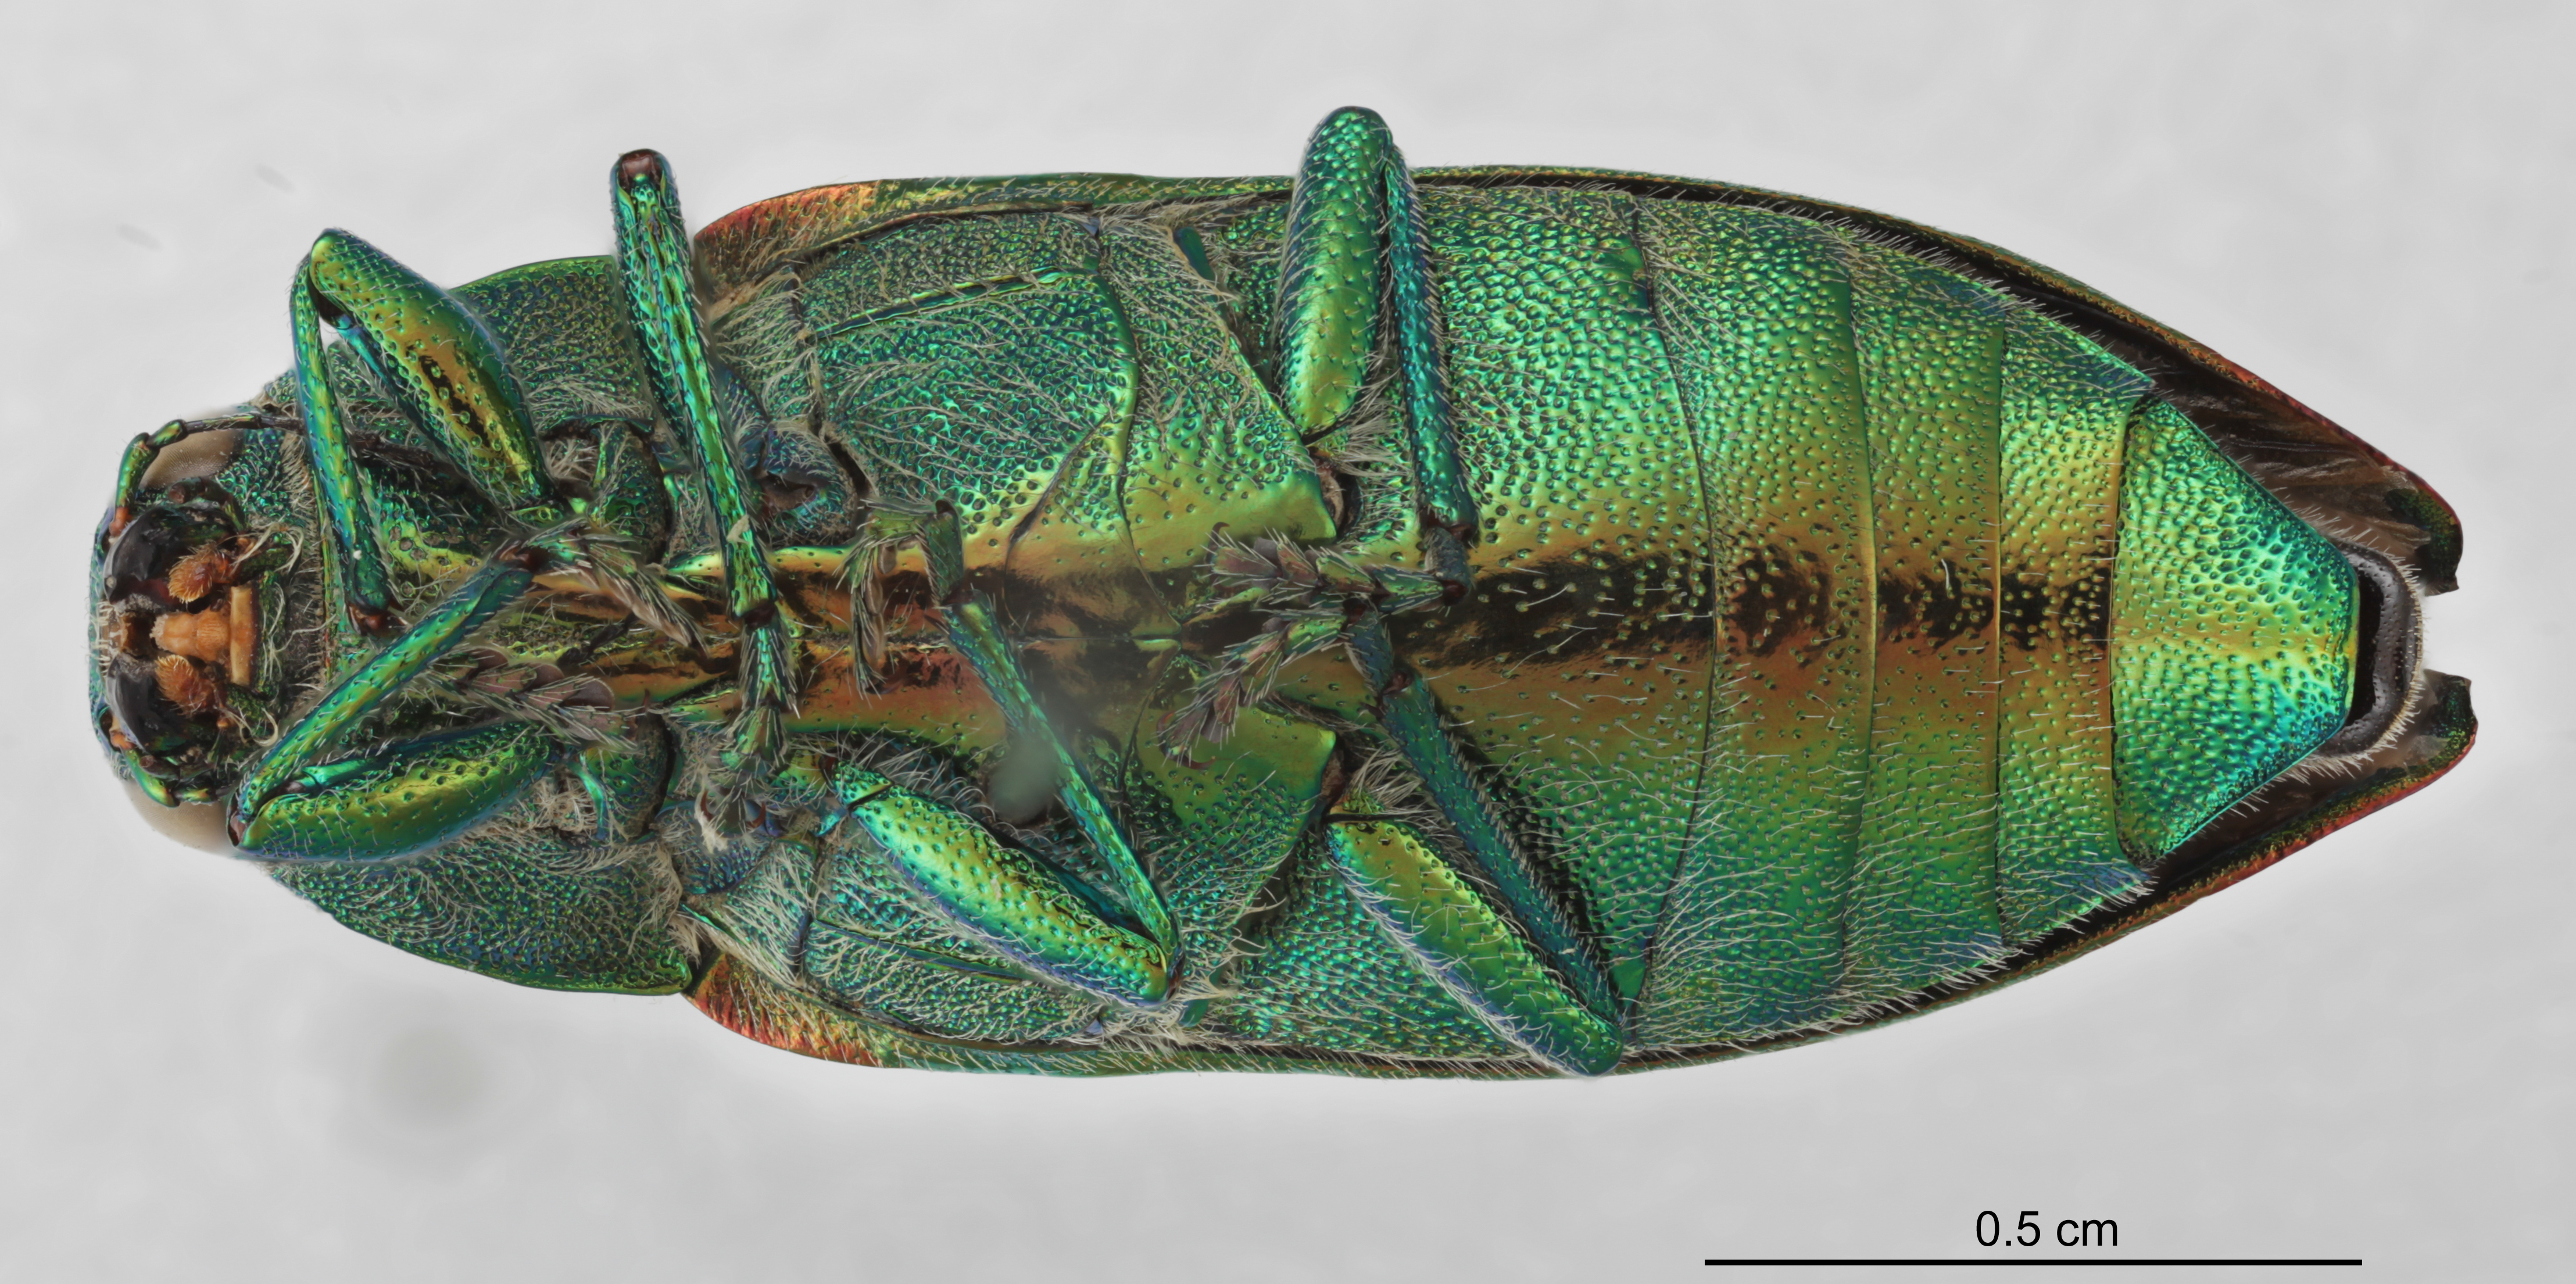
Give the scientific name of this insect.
Buprestis aurulenta
